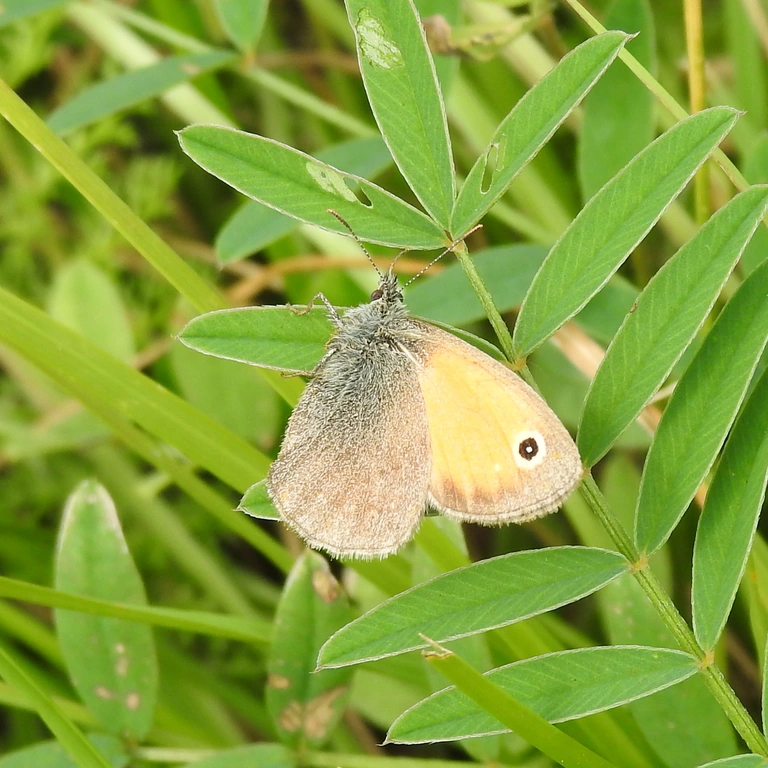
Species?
Coenonympha pamphilus
